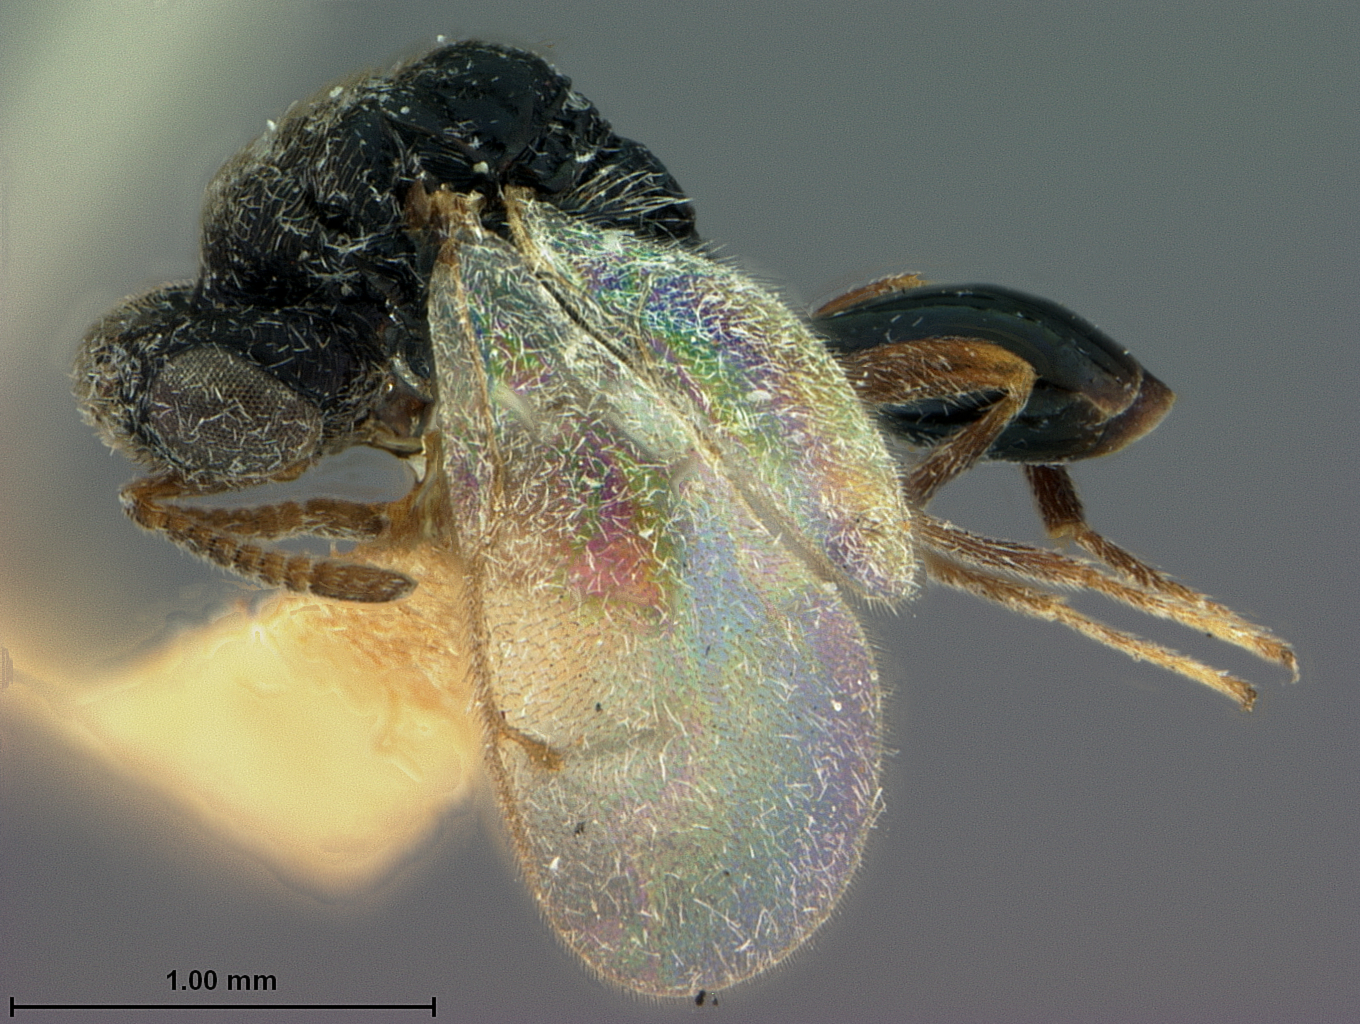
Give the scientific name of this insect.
Cryptoprymnus japonicus
